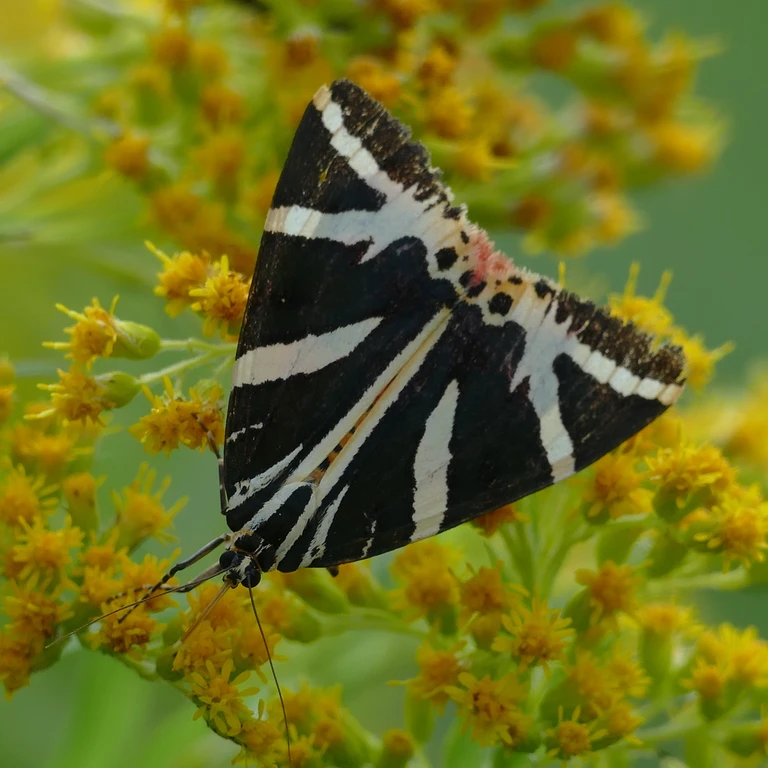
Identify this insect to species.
Euplagia quadripunctaria
